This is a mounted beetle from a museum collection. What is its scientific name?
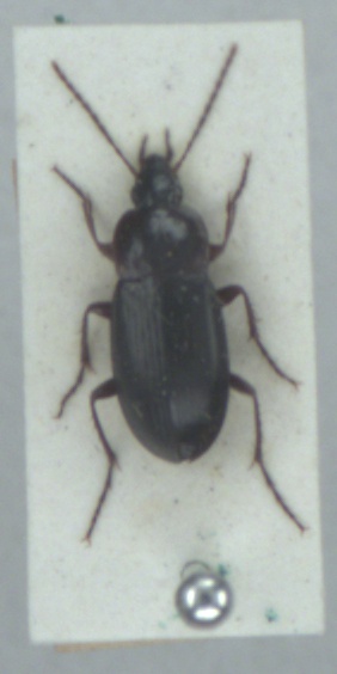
Calathus melanocephalus
